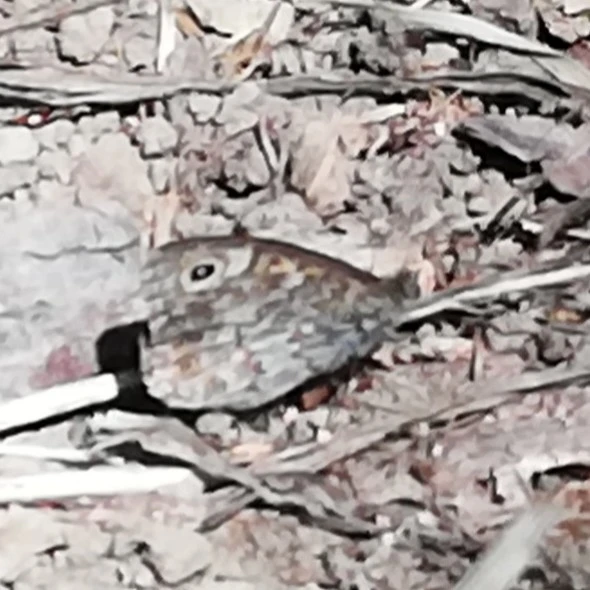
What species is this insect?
Lasiommata megera (also Pararge megera)
